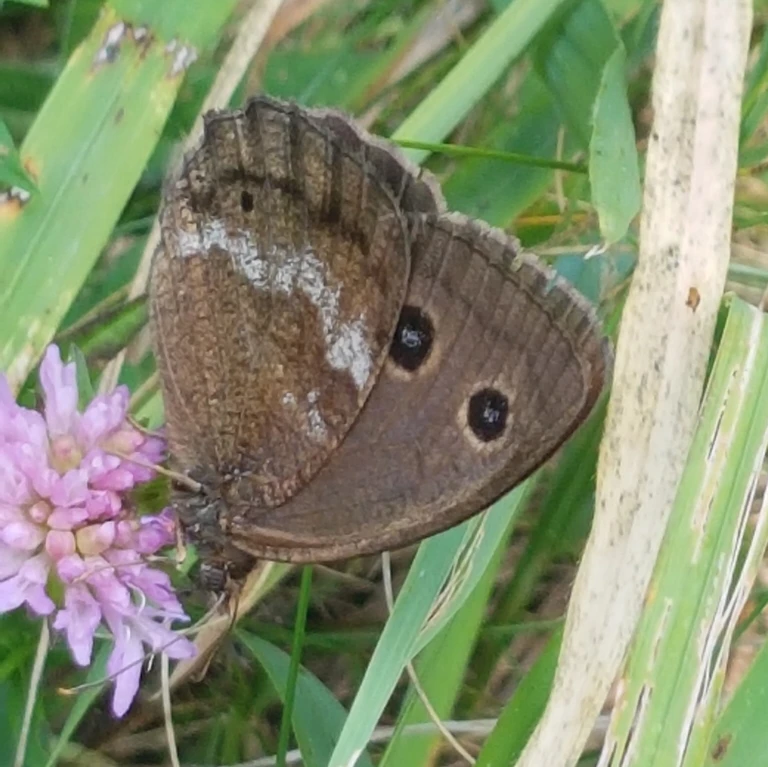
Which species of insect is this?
Minois dryas
